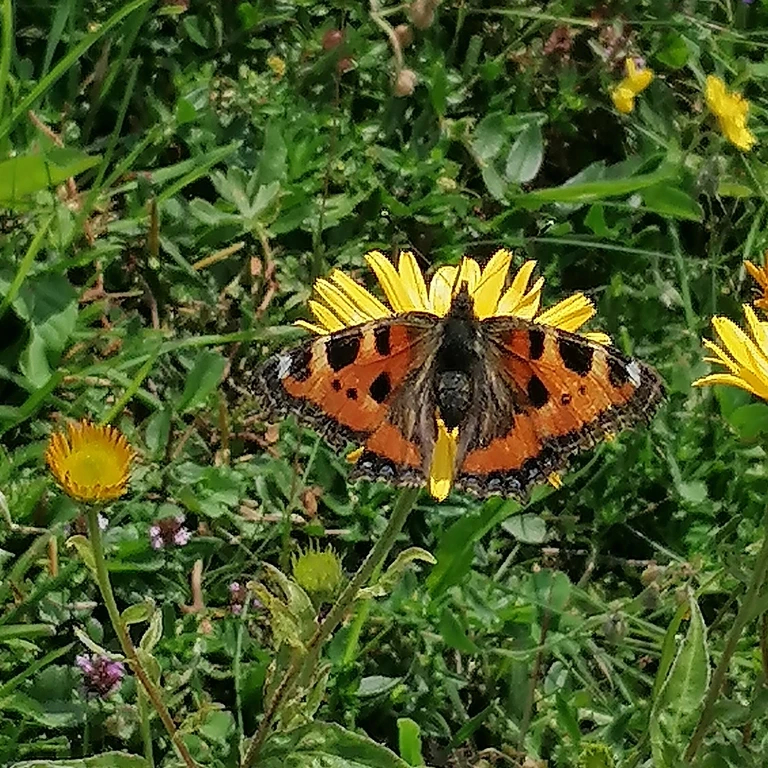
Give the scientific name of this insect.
Aglais urticae
